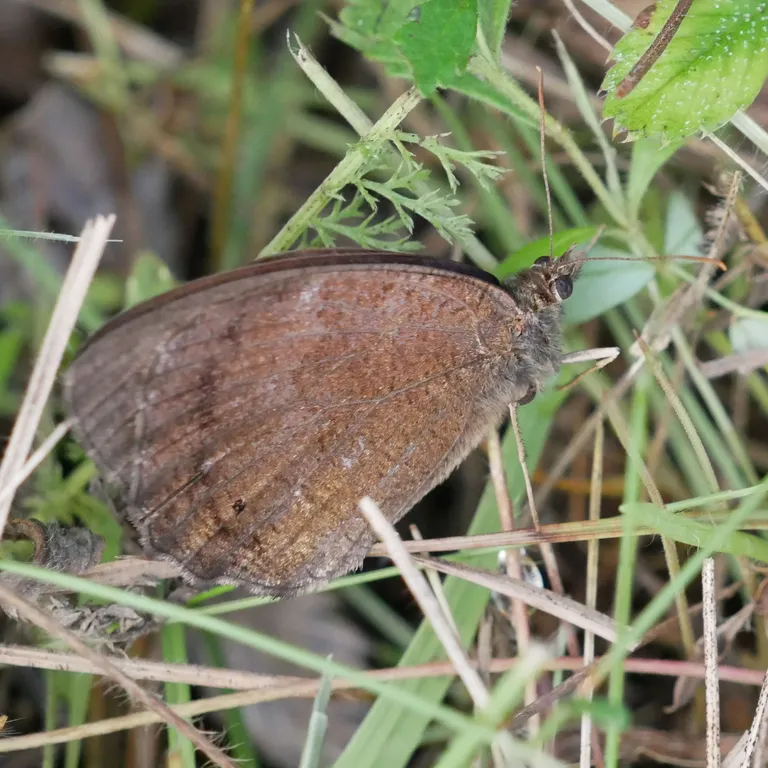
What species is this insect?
Minois dryas
